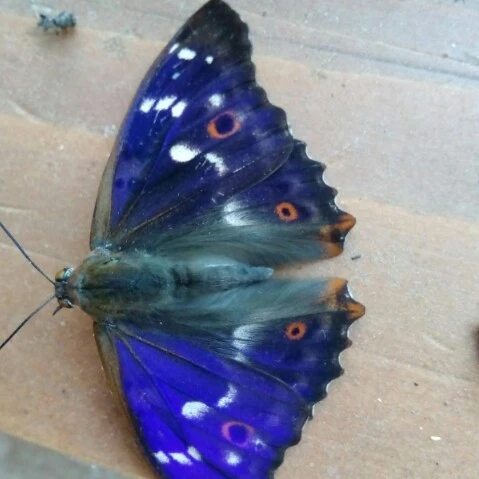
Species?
Apatura ilia
